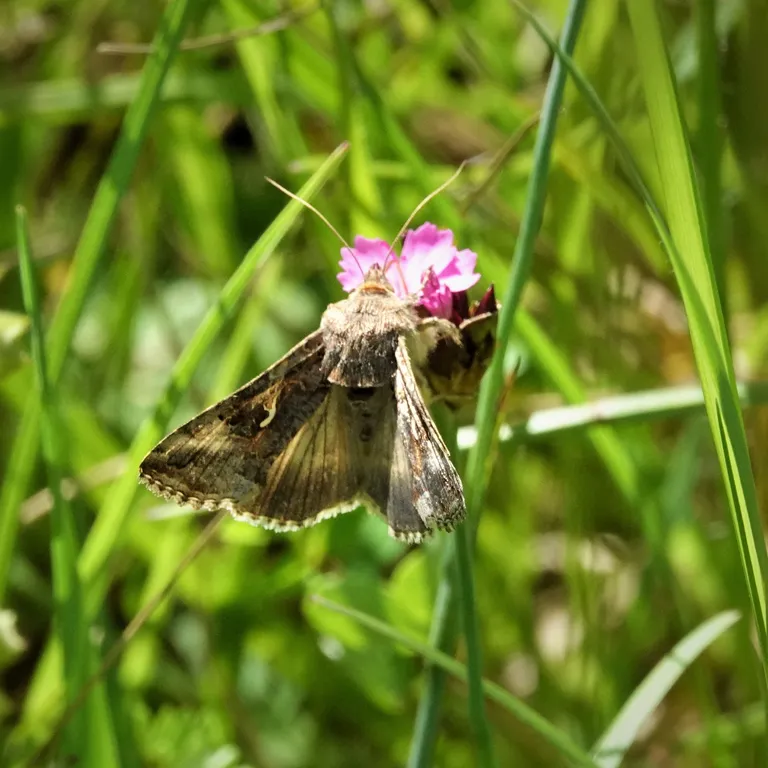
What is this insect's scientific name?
Autographa gamma
